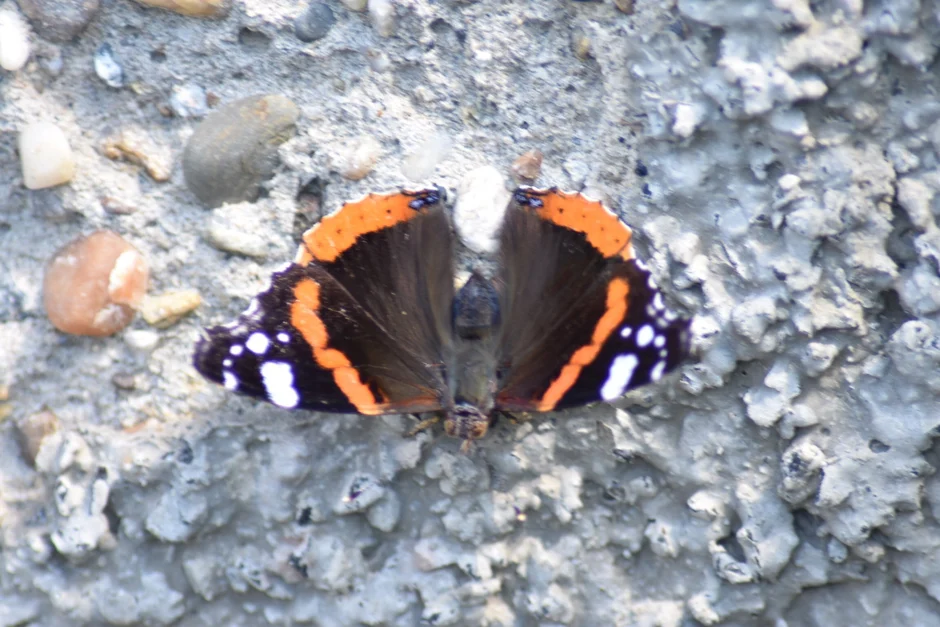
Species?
Vanessa atalanta
